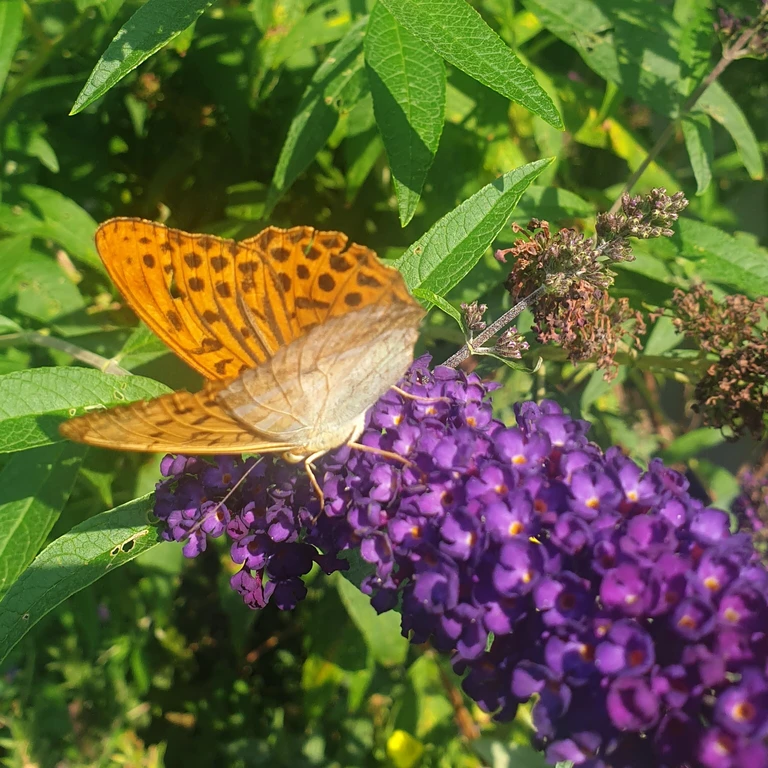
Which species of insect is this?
Argynnis paphia
